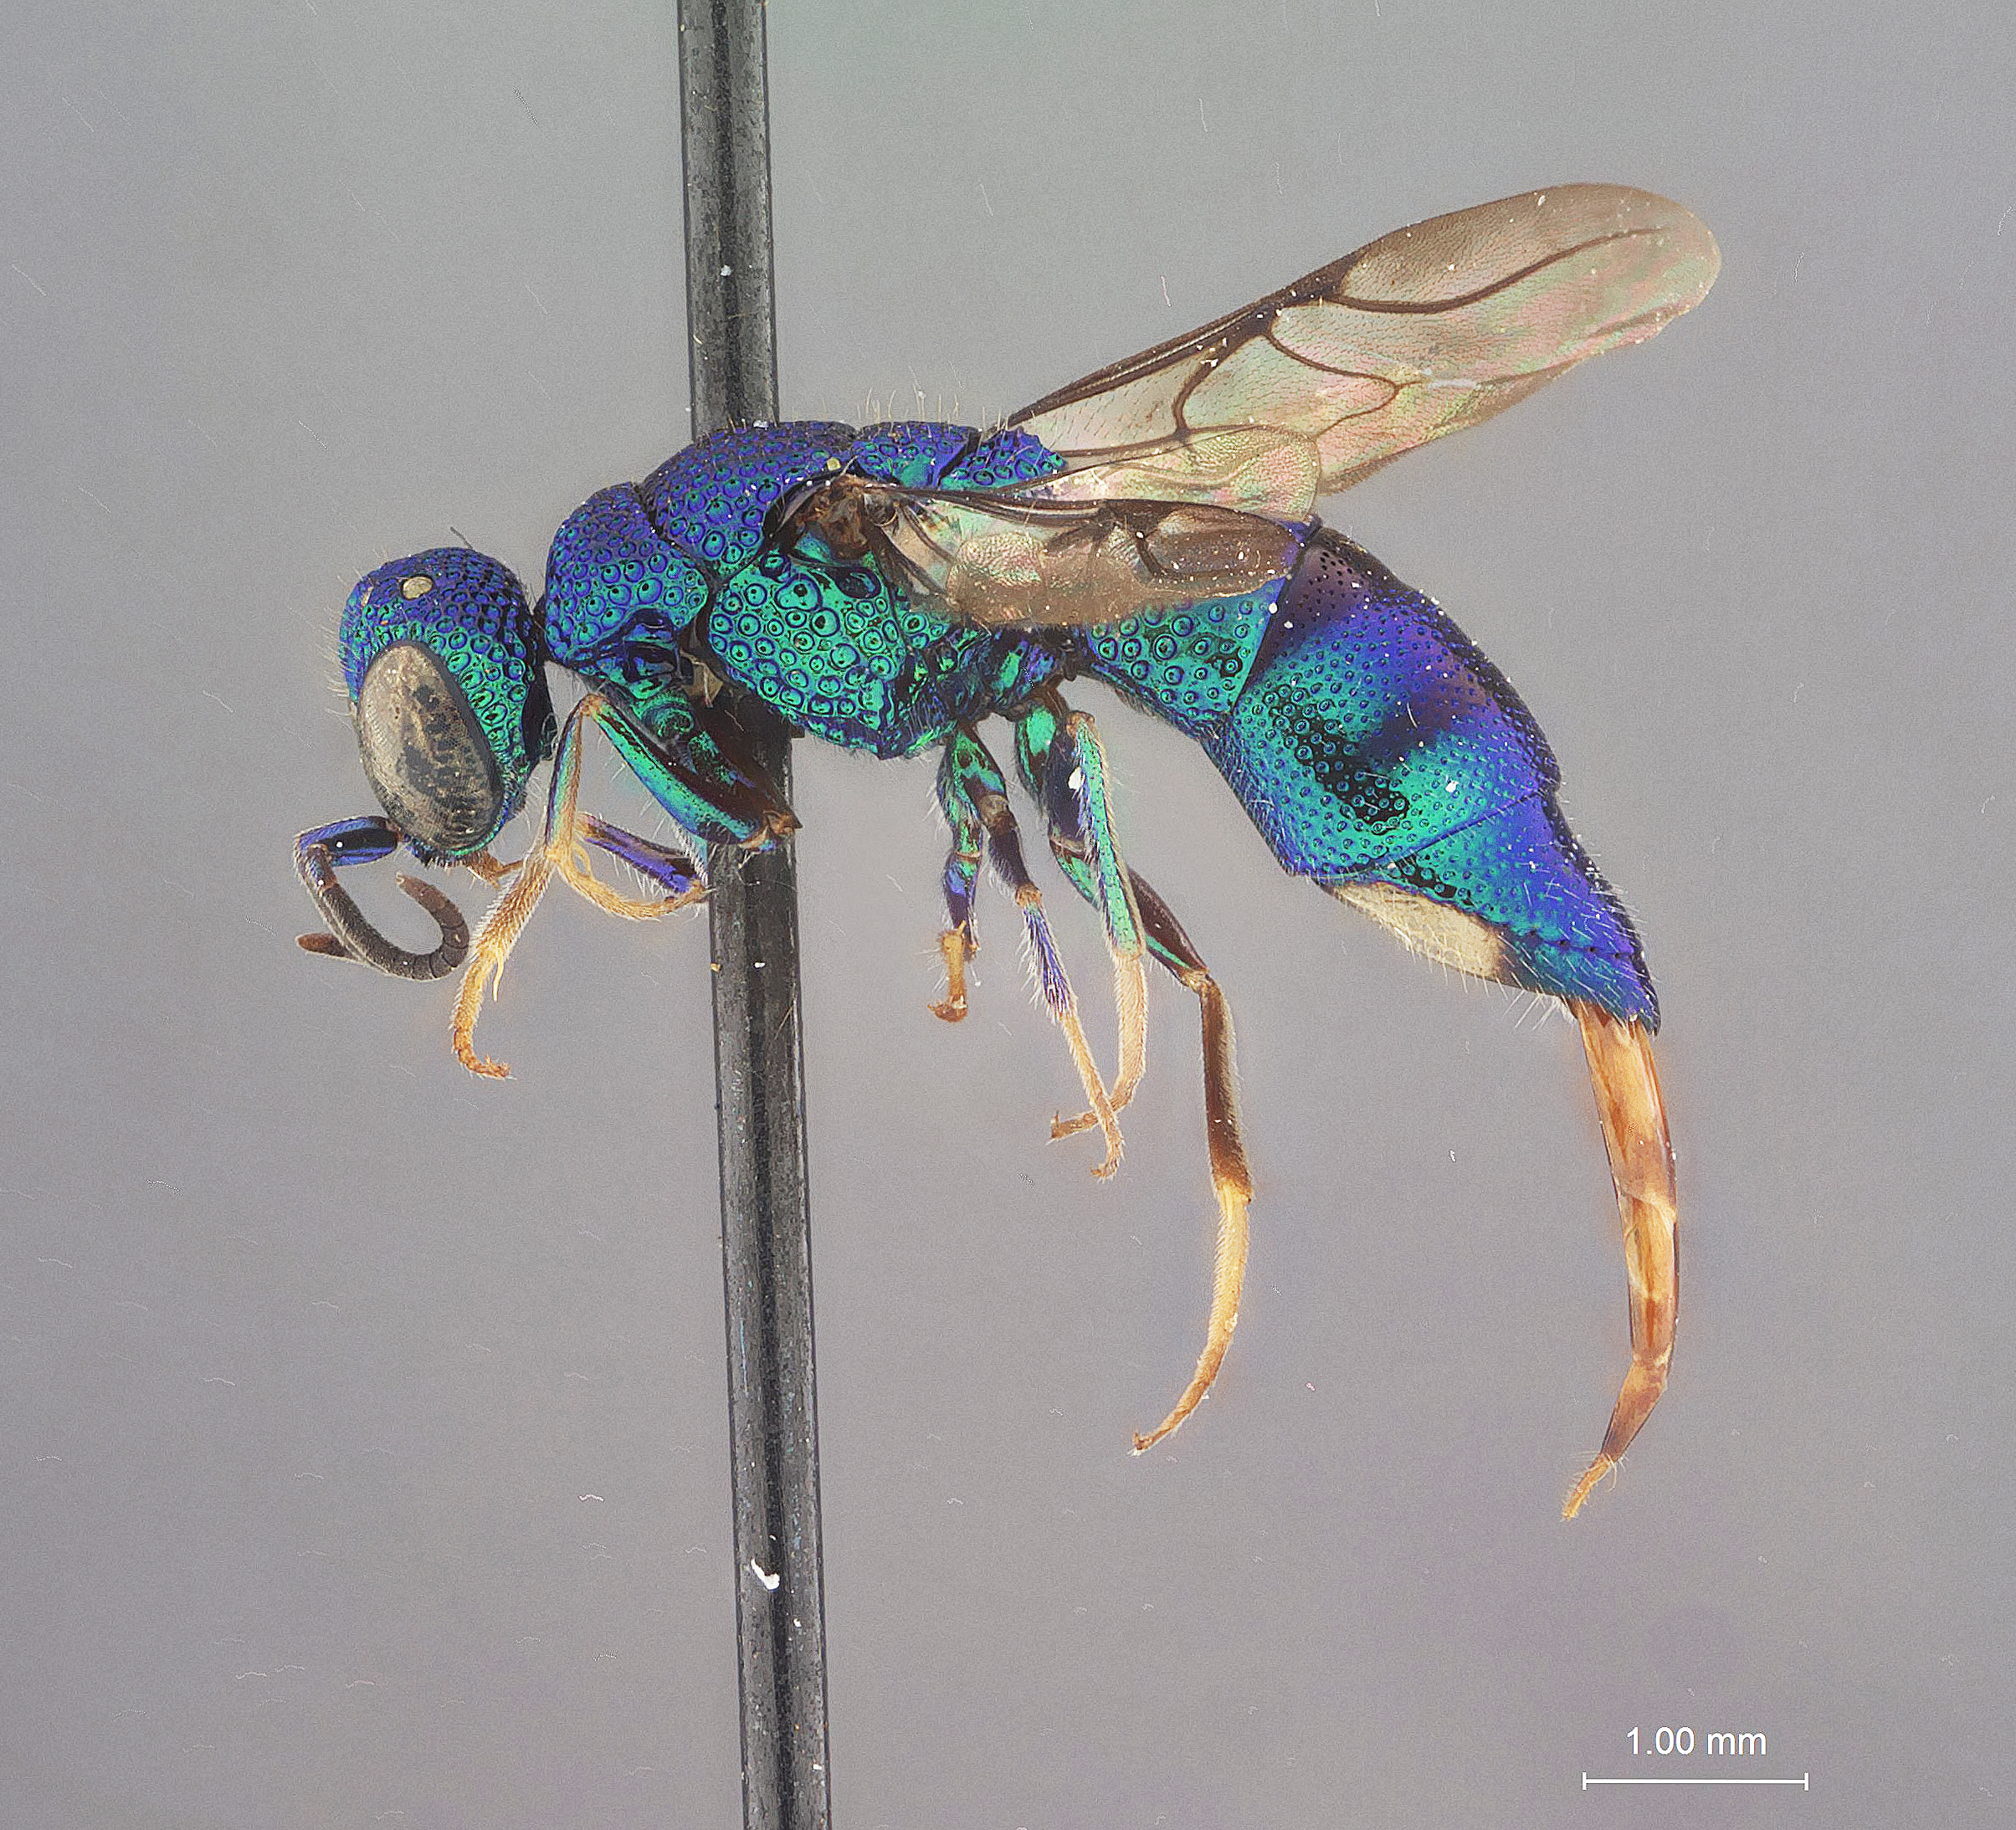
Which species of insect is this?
Amisega cooperi
